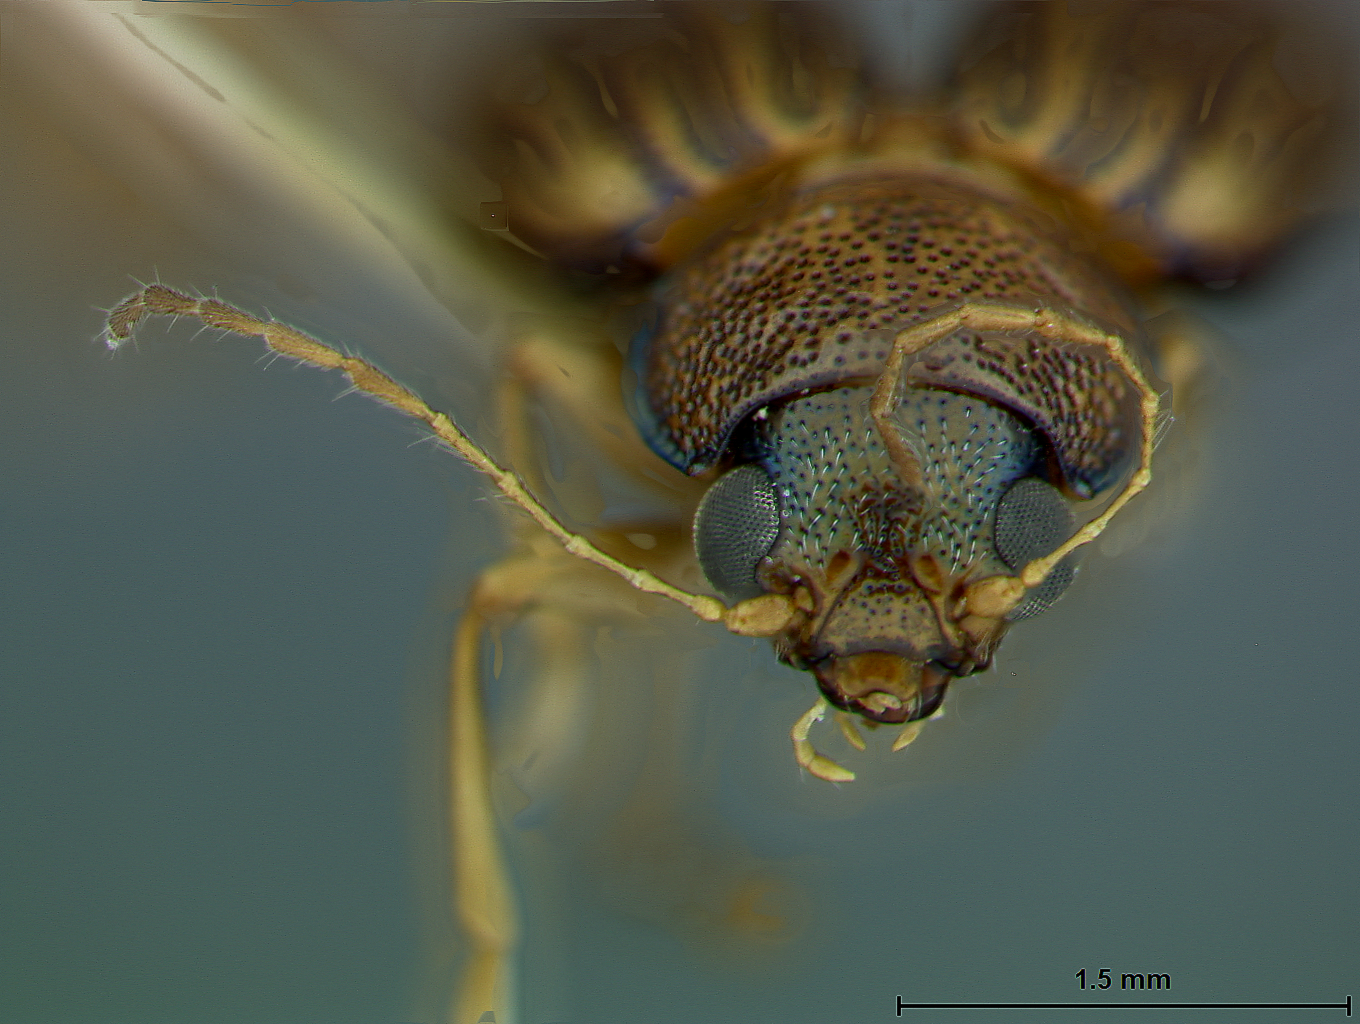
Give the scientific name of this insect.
Colaspis pini
